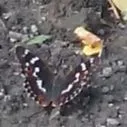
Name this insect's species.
Apatura ilia
